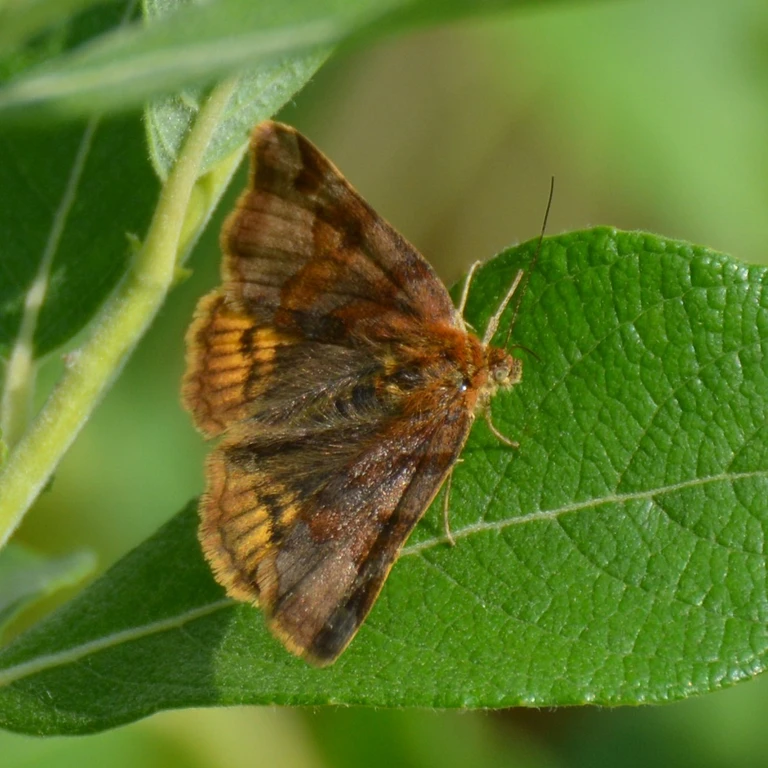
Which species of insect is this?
Euclidia glyphica
